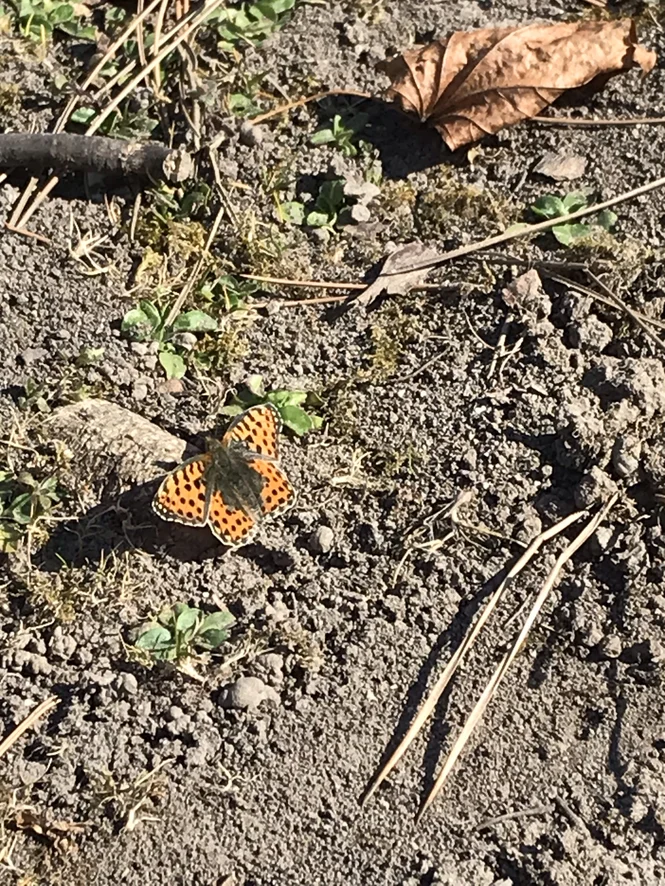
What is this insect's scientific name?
Issoria lathonia
